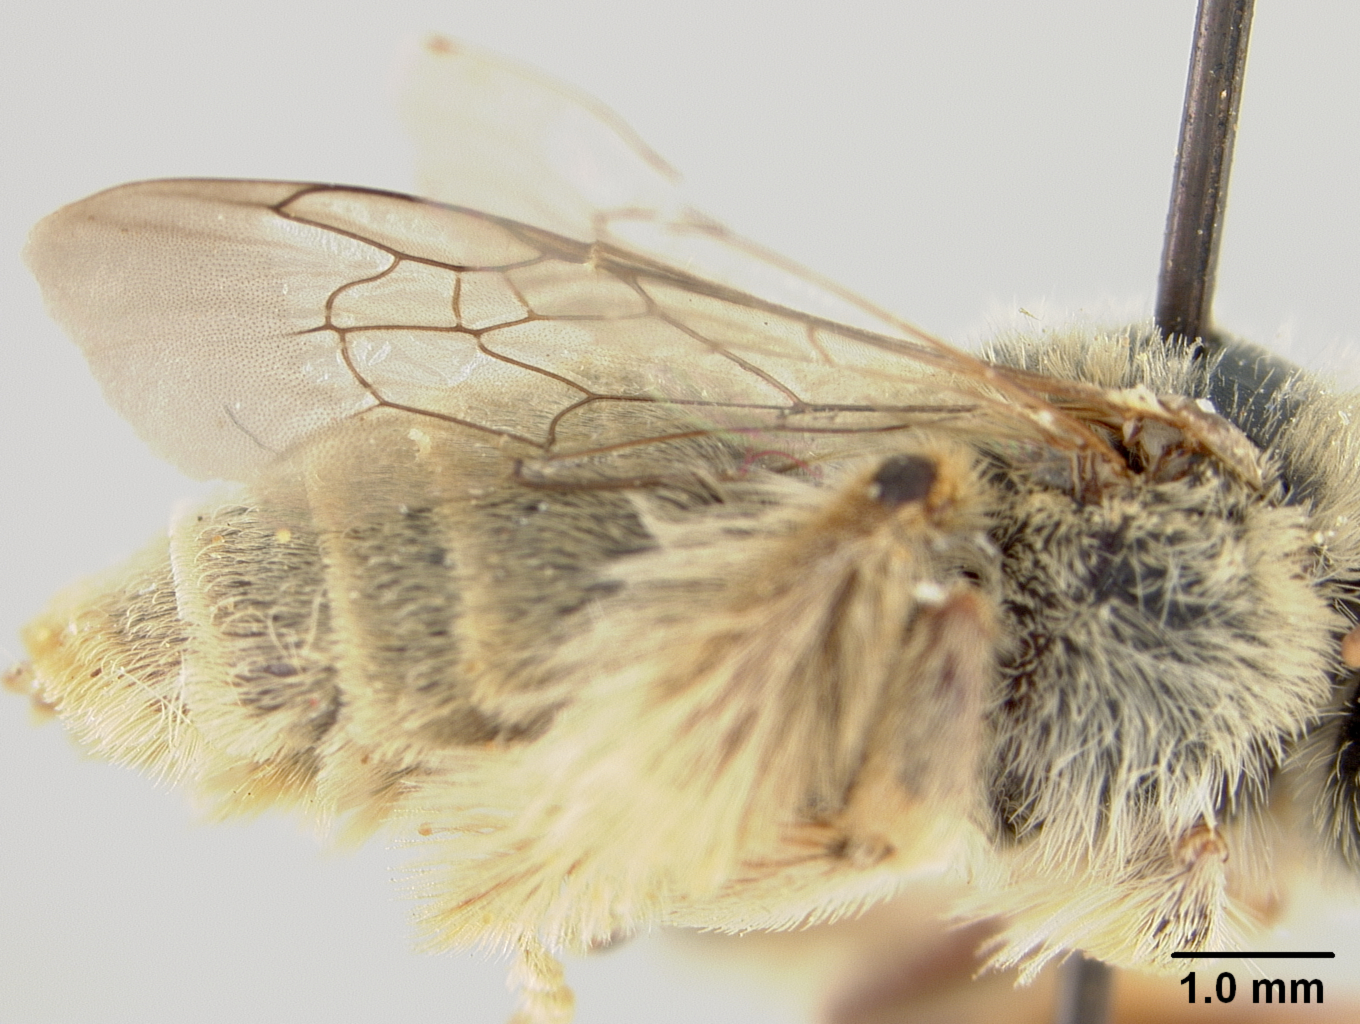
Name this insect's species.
Diadasia tropicalis (also Dasiapis tropicalis)
